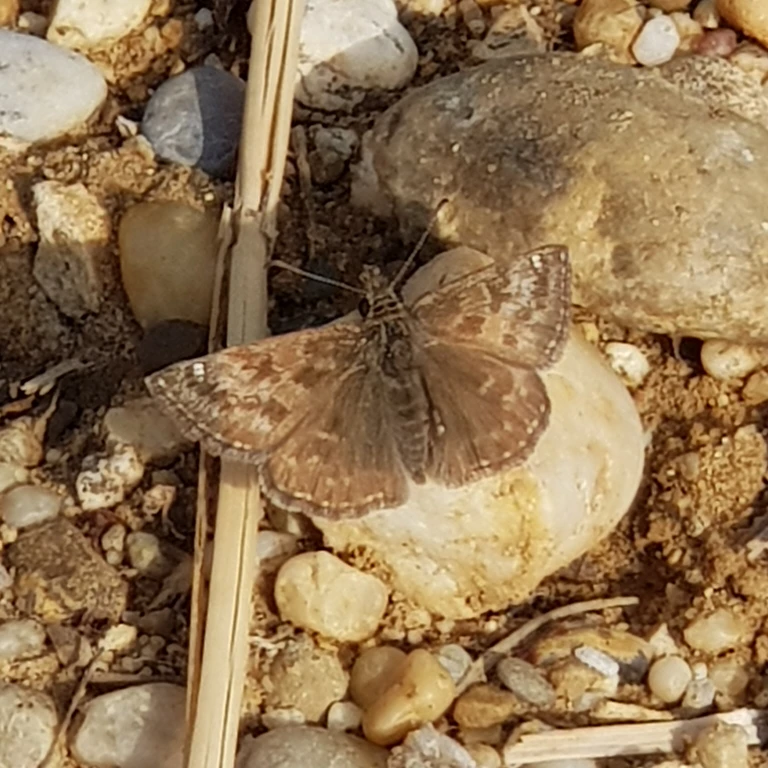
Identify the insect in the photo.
Erynnis tages
